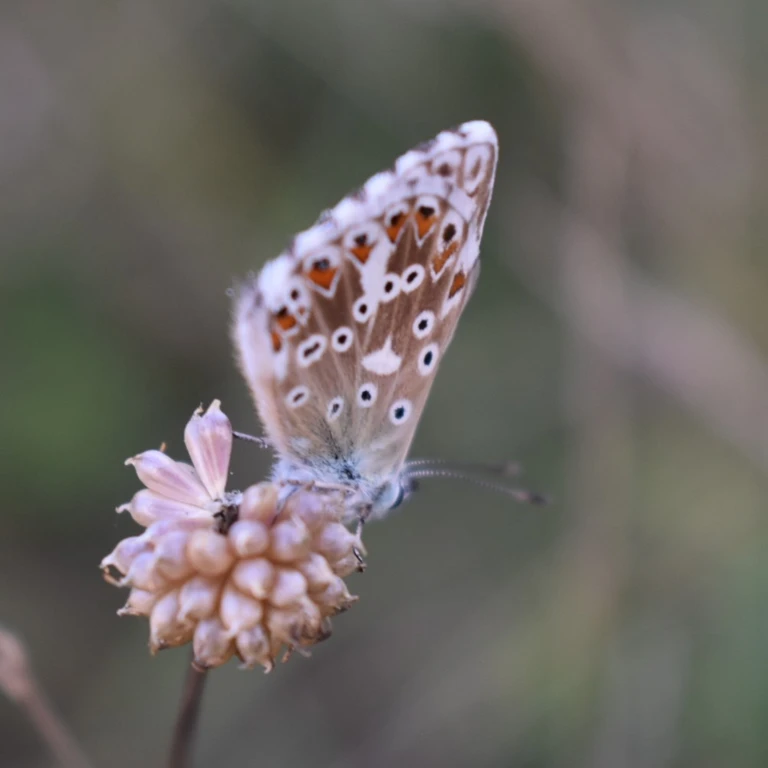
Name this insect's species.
Lysandra coridon
